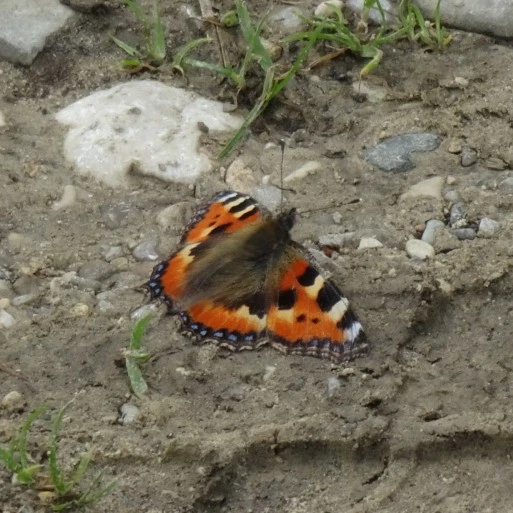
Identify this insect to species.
Aglais urticae
